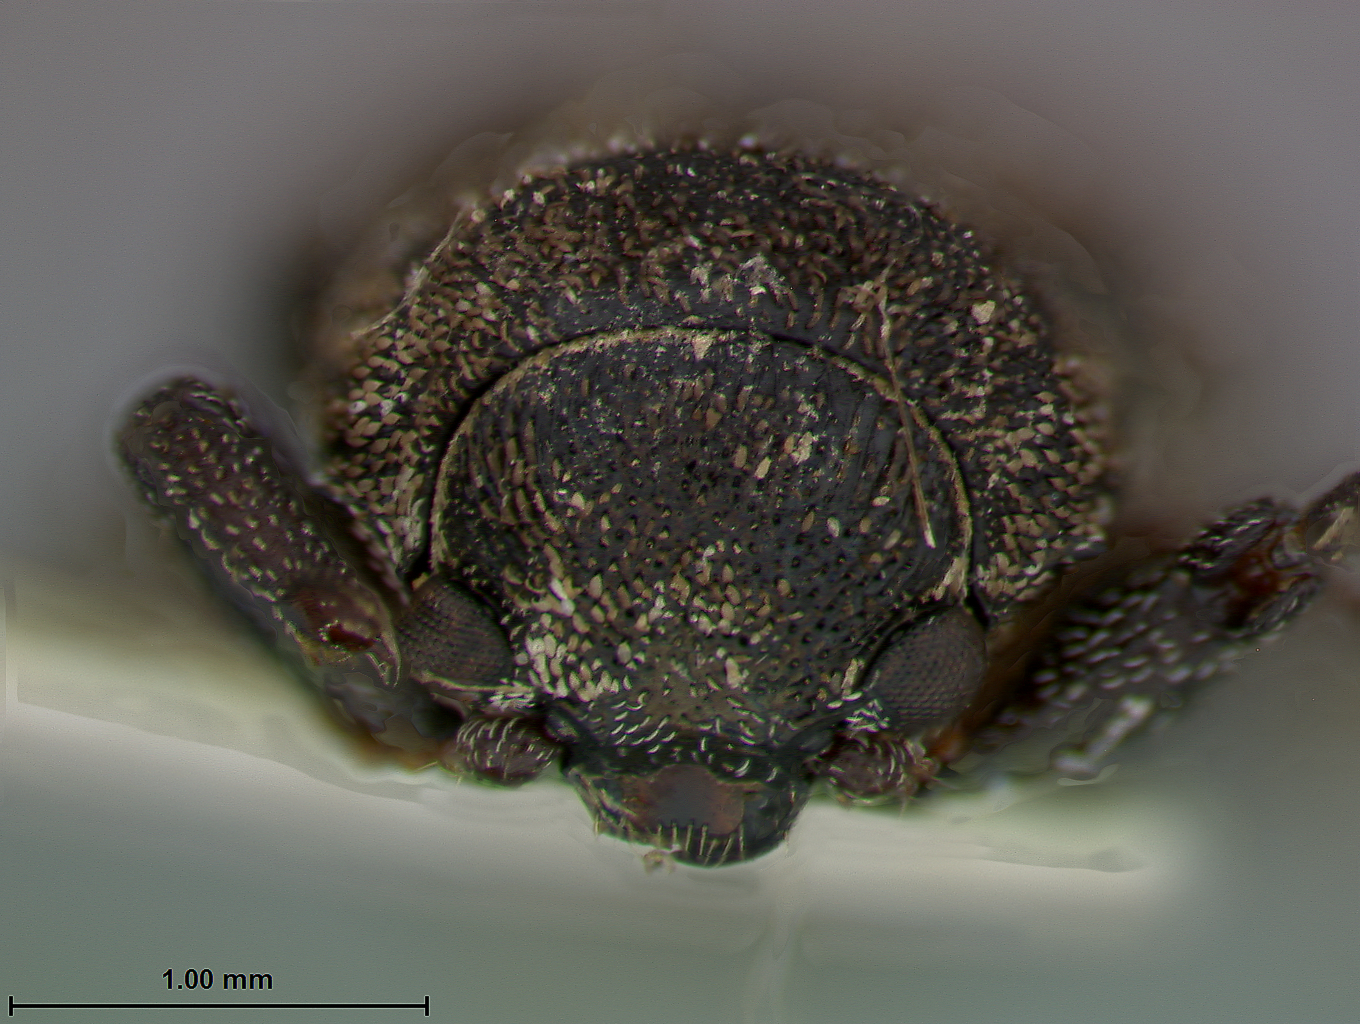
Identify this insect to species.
Myochrous ranella
